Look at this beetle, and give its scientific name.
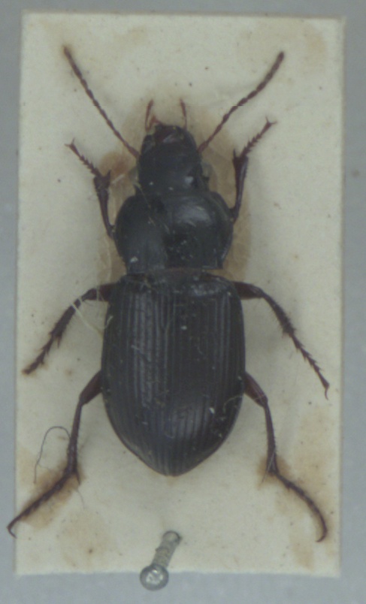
Amara aulica
